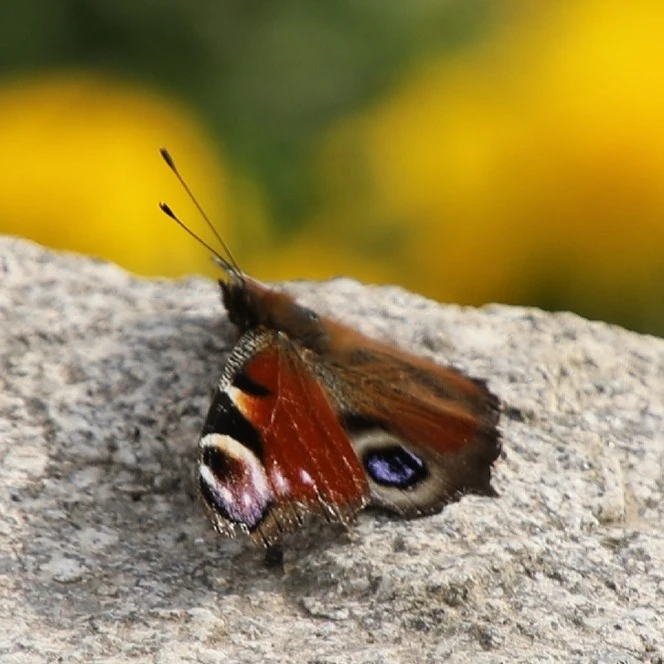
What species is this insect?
Aglais io
